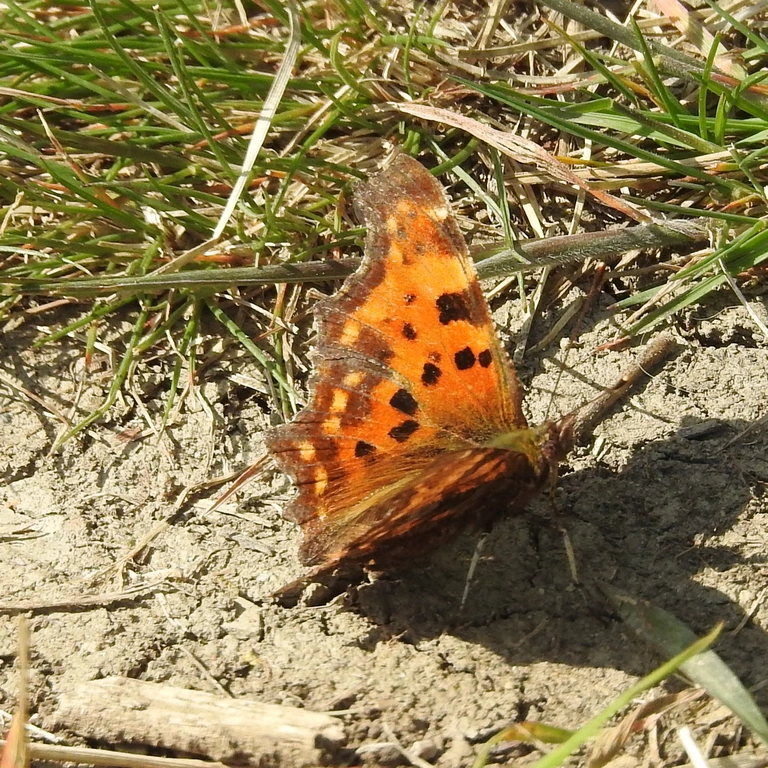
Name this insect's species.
Polygonia c-album
